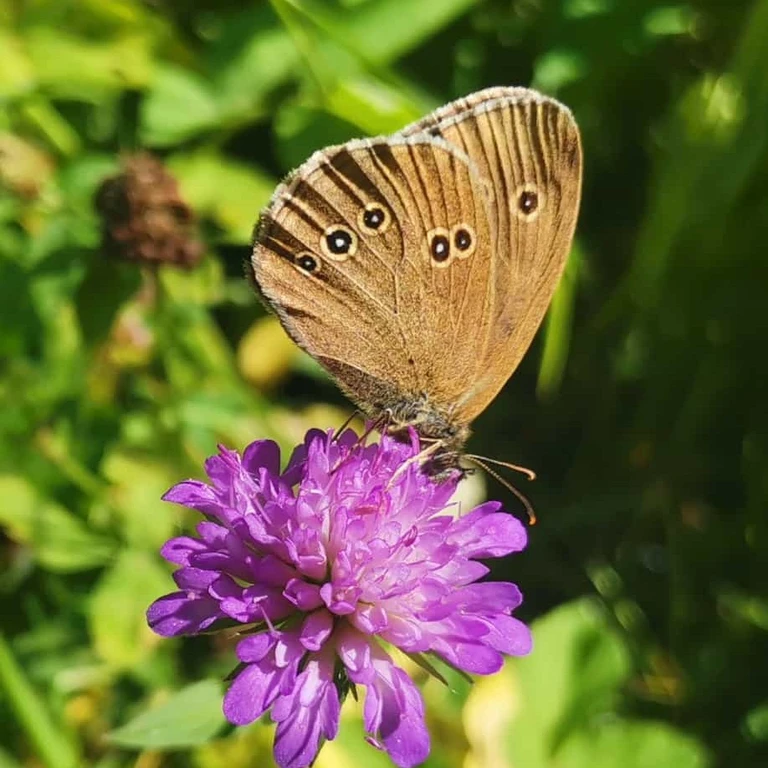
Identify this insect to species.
Aphantopus hyperantus
